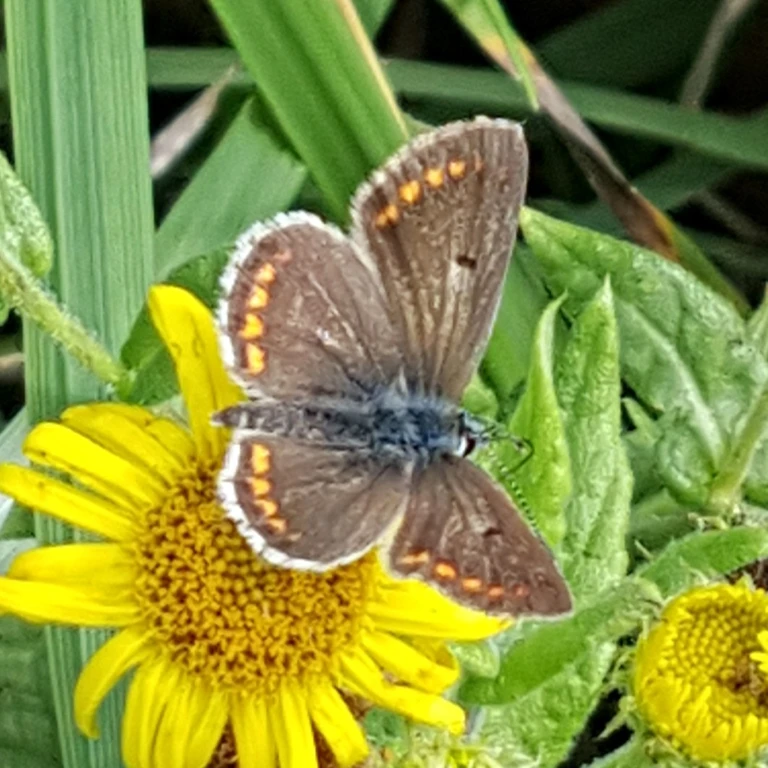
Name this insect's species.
Aricia agestis/artaxerxes
